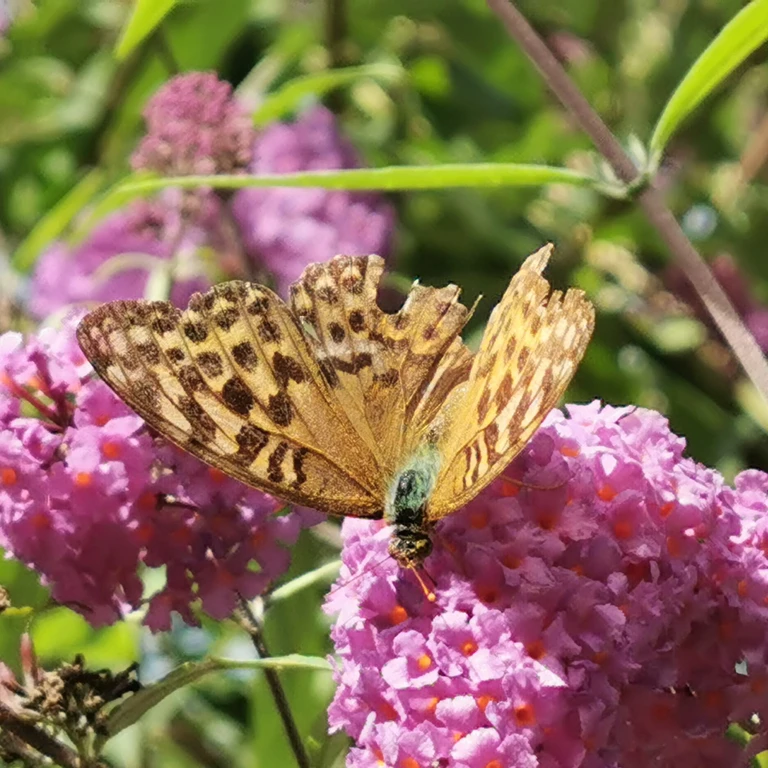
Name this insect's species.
Argynnis paphia
